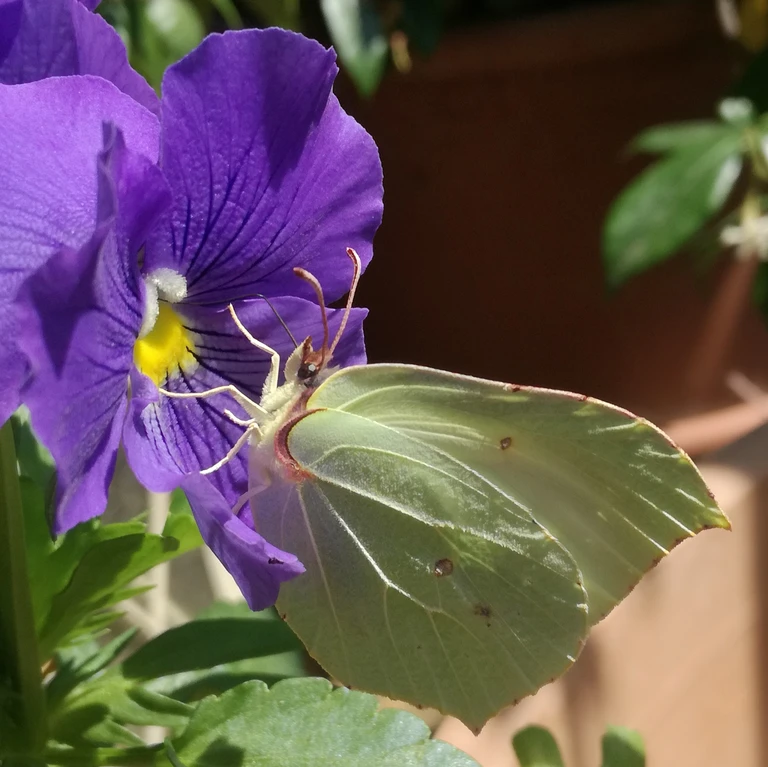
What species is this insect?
Gonepteryx rhamni
